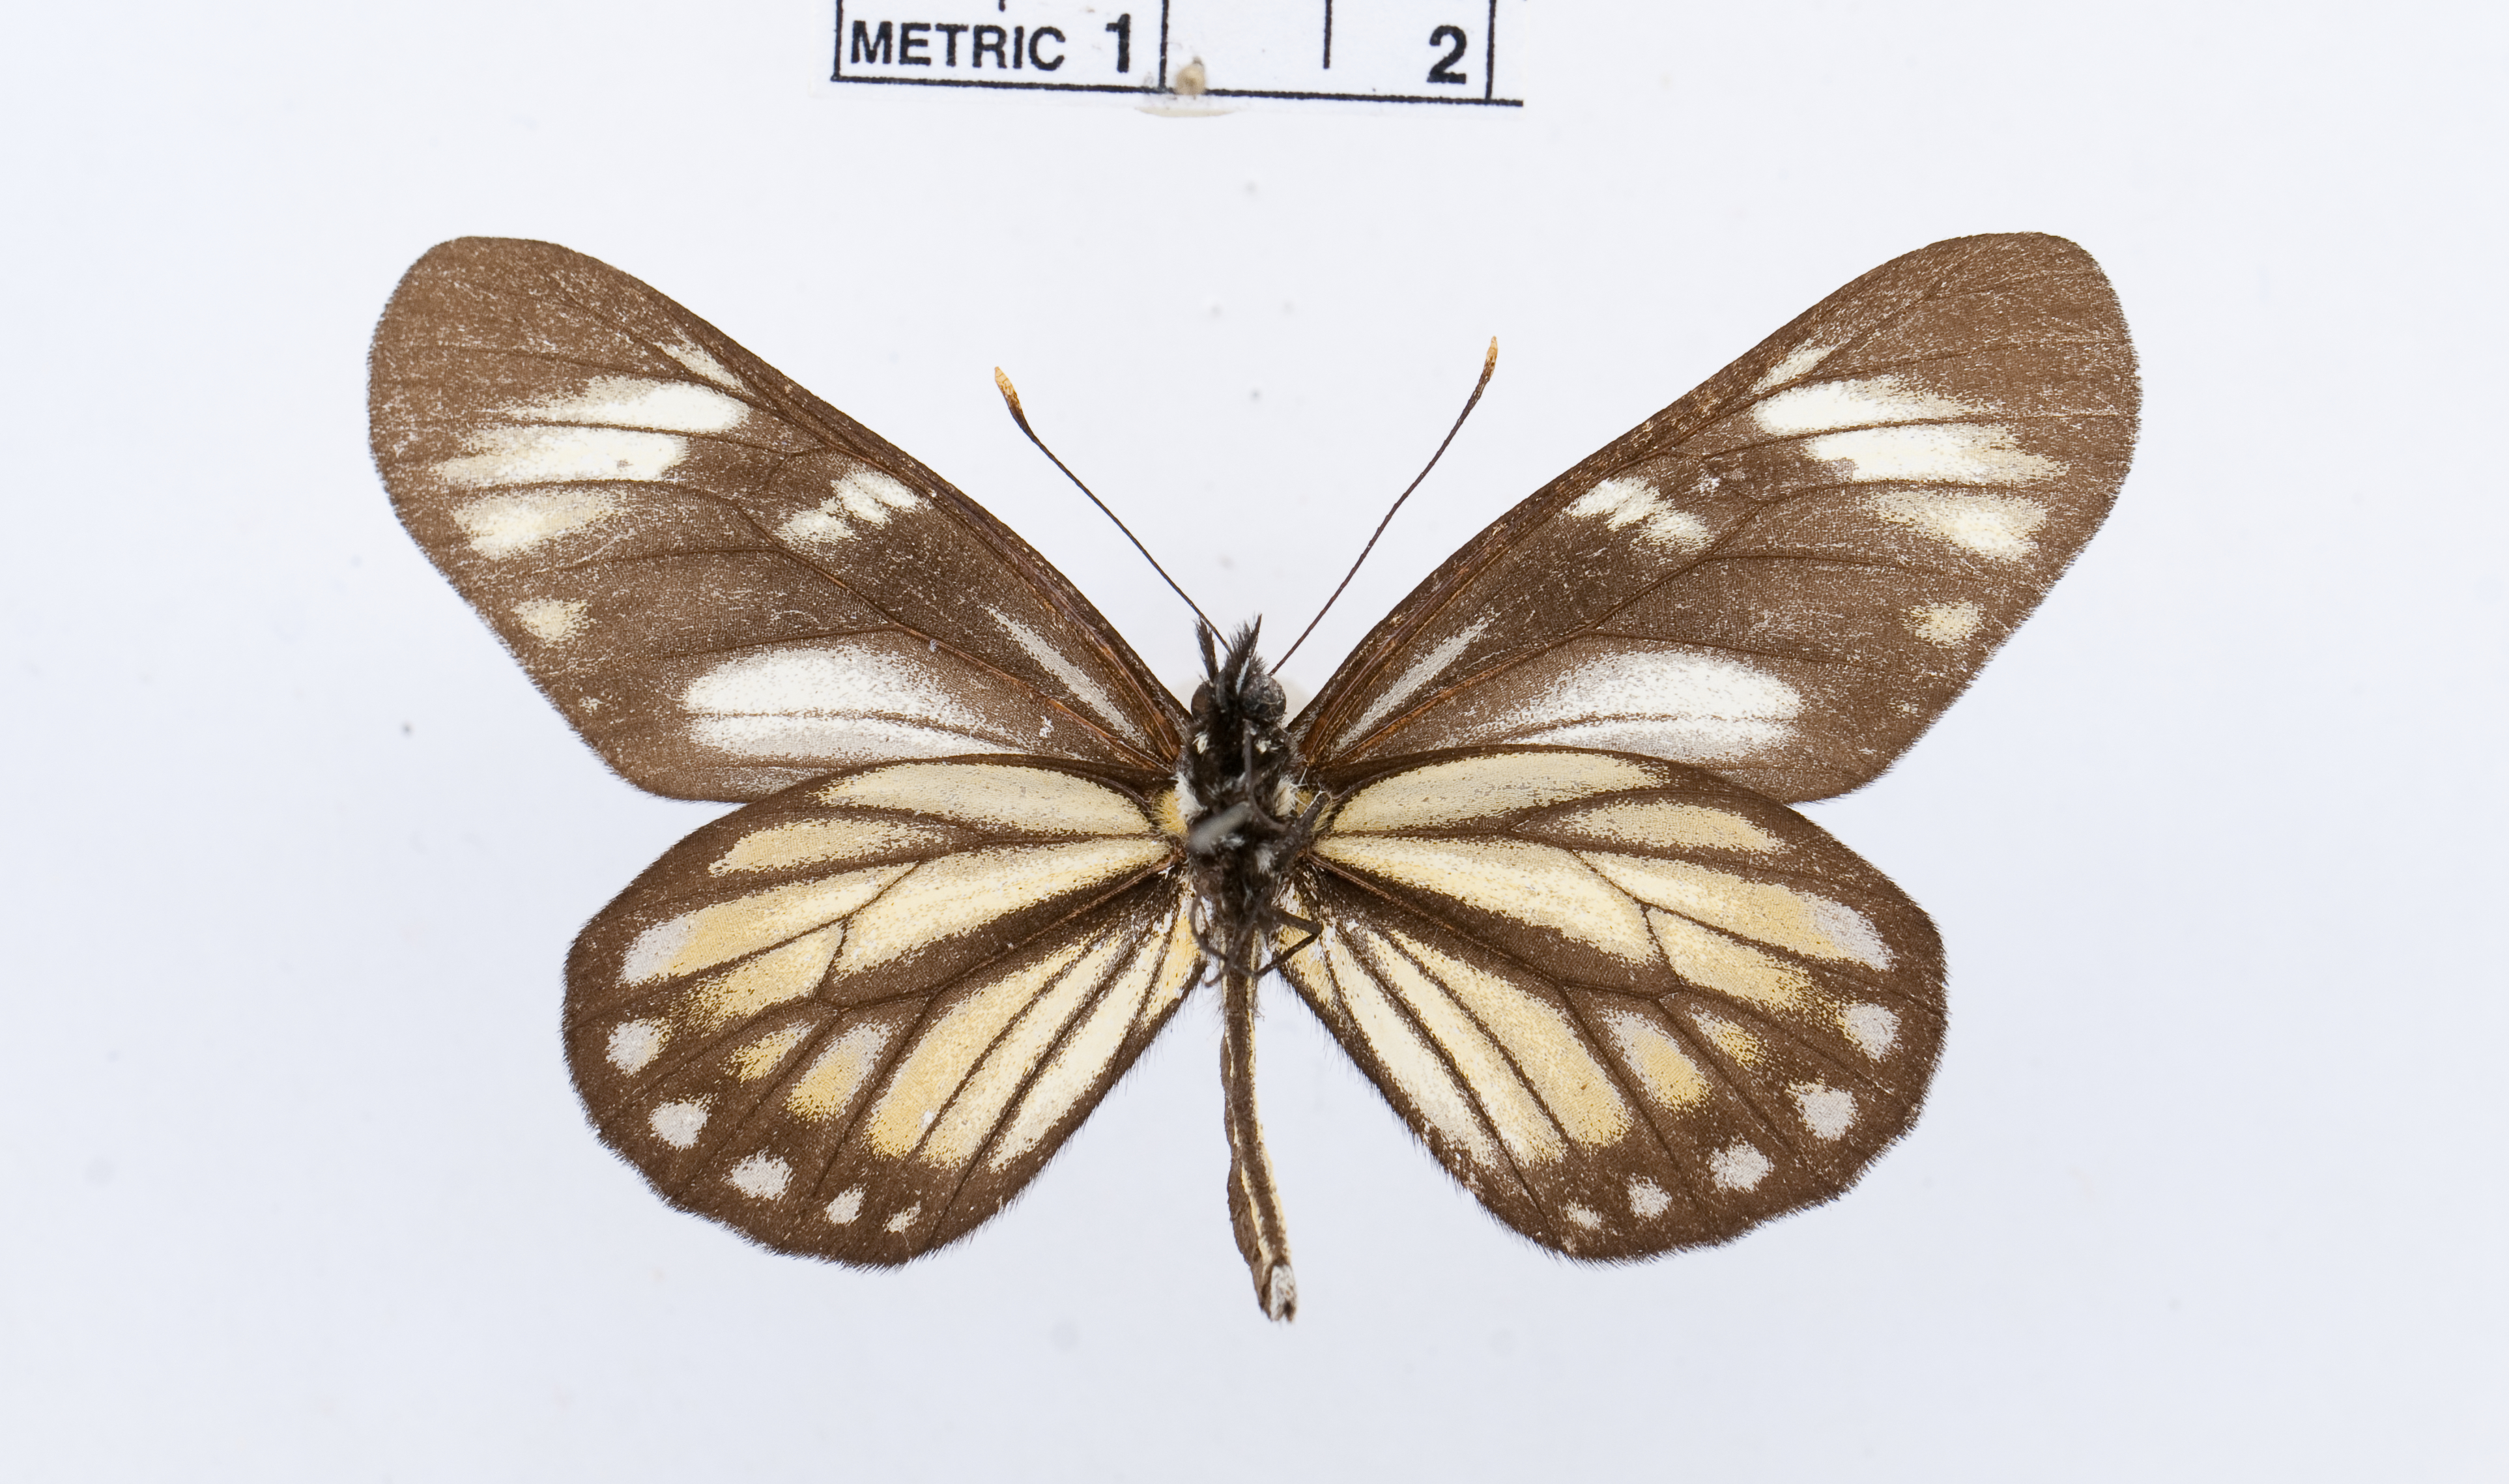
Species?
Archonias theano
